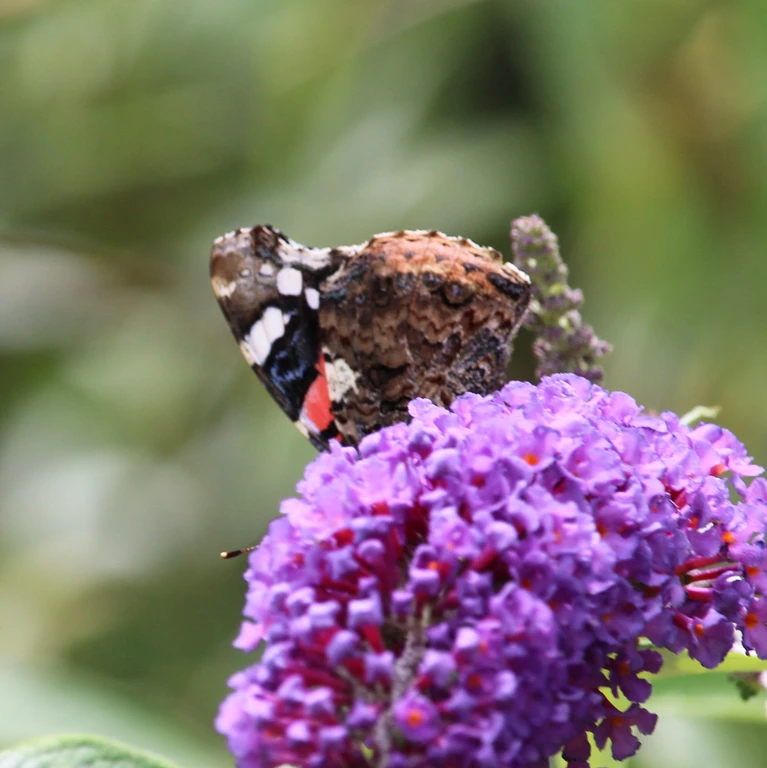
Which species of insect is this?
Vanessa atalanta
